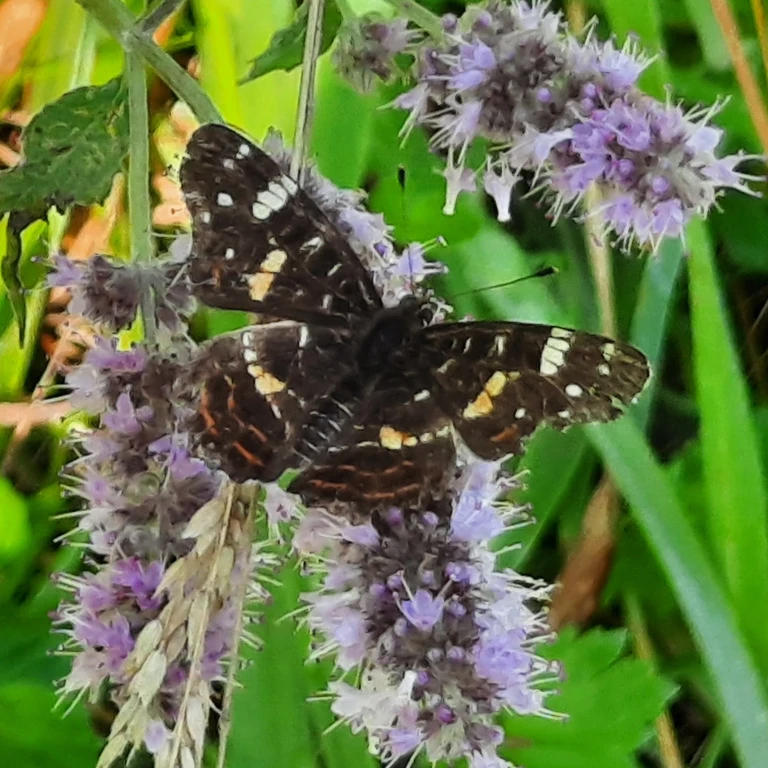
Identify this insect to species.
Araschnia levana
